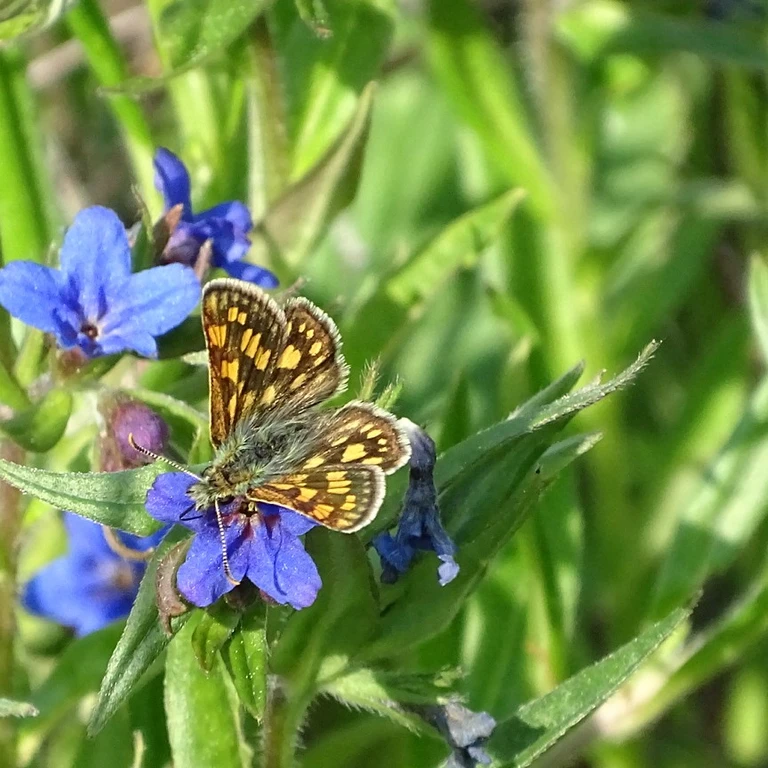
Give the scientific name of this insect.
Carterocephalus palaemon
